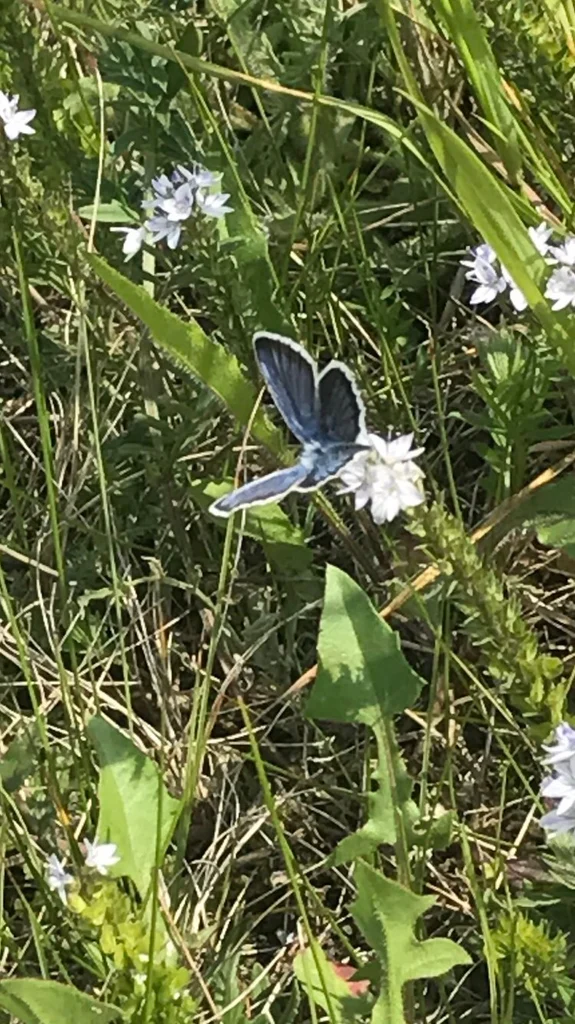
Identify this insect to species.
Plebejus argus
